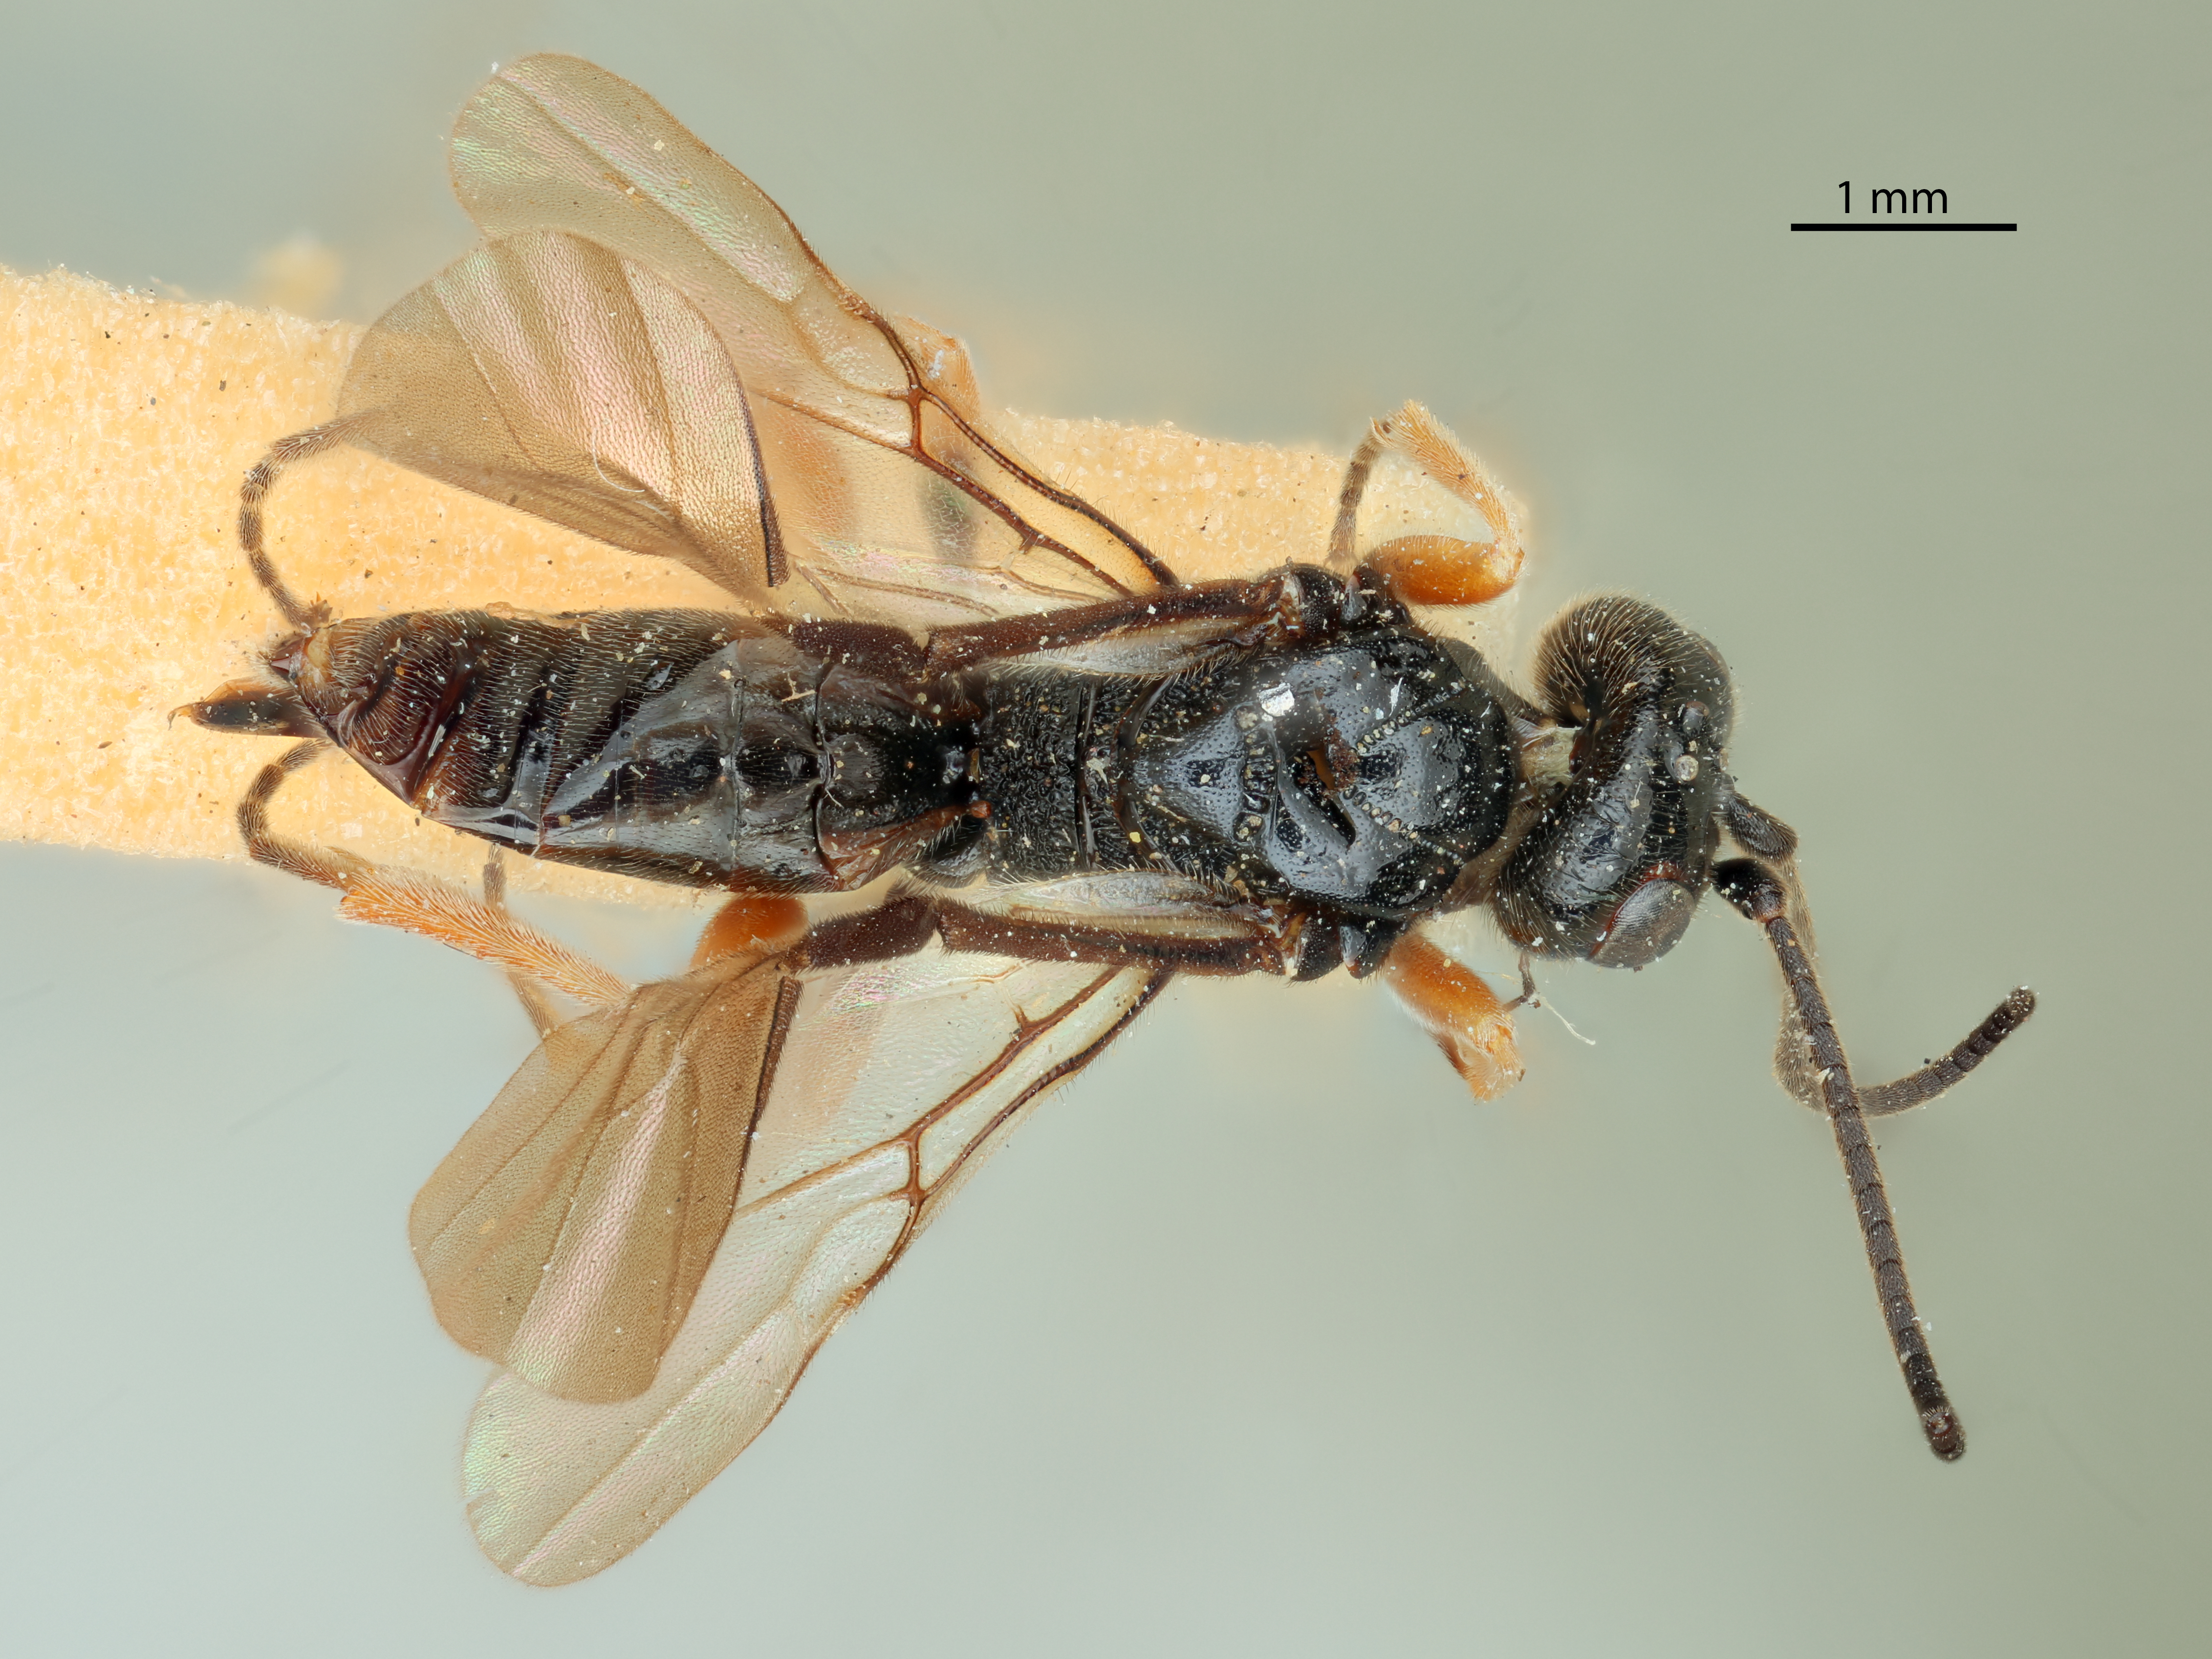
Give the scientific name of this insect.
Toxoneura californica
